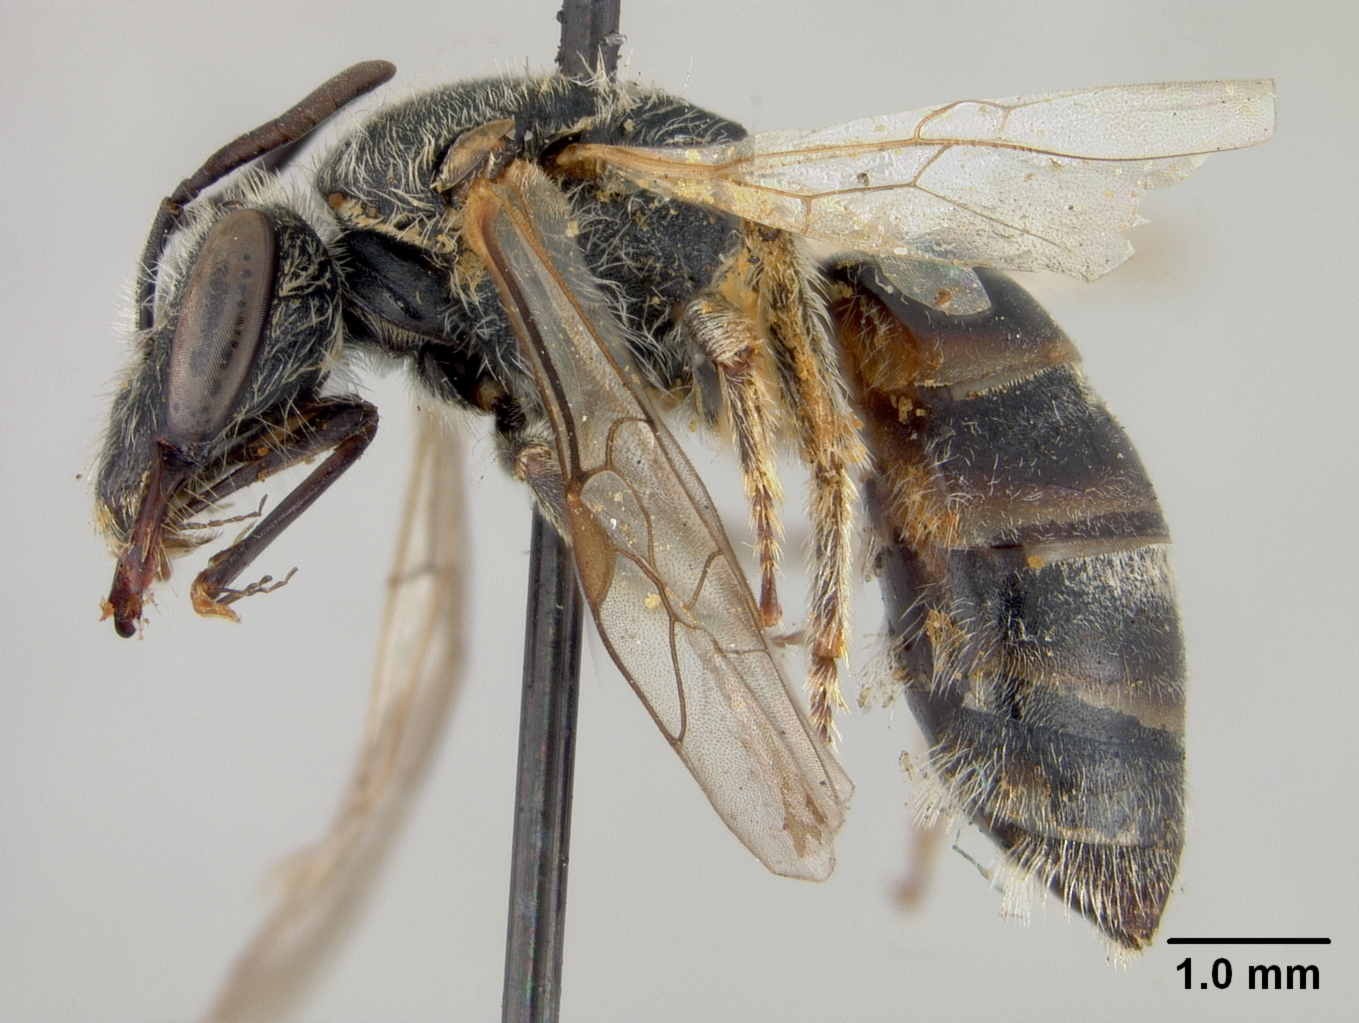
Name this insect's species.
Halictus bentoni
